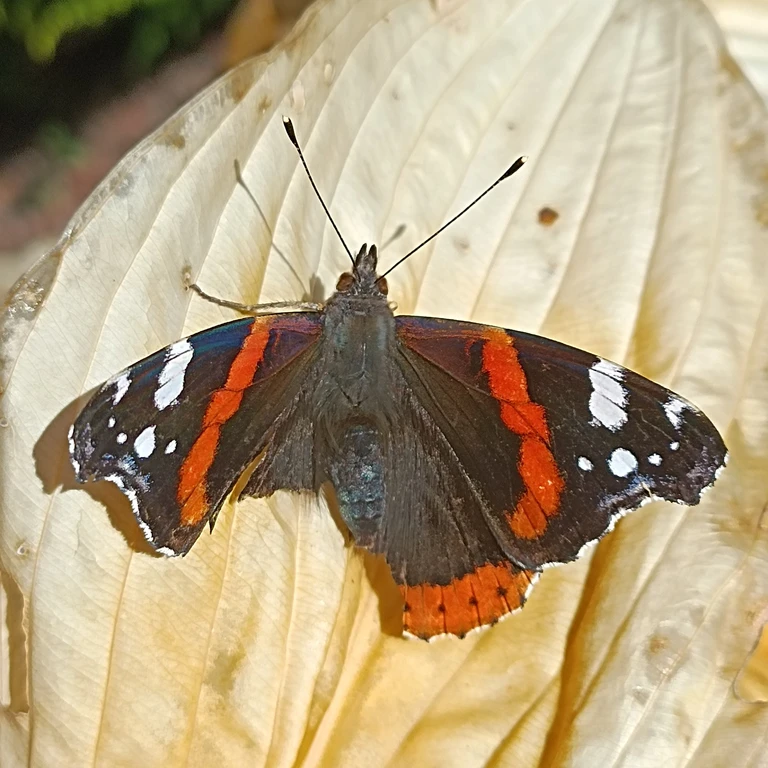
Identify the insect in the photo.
Vanessa atalanta
